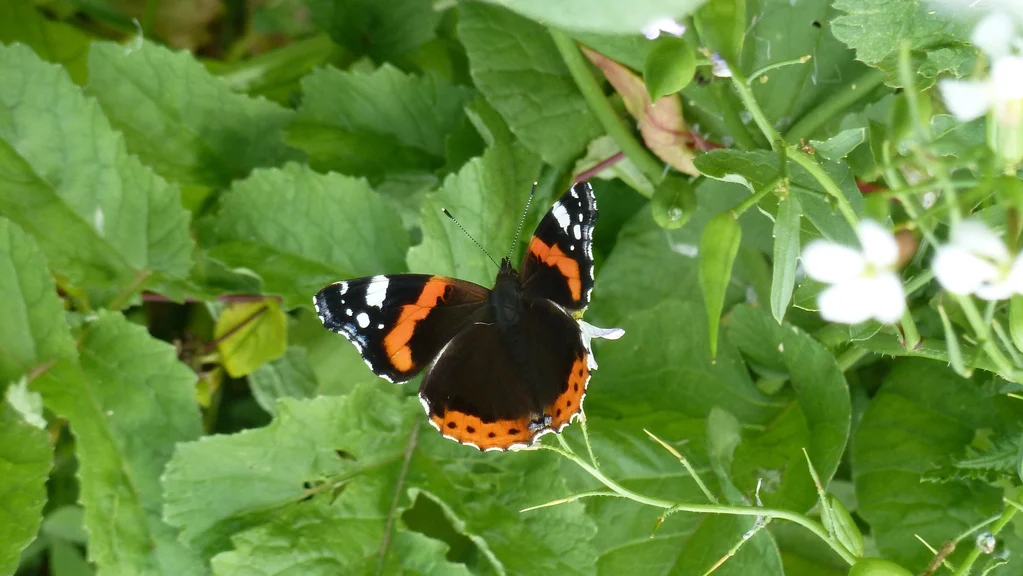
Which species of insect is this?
Vanessa atalanta
